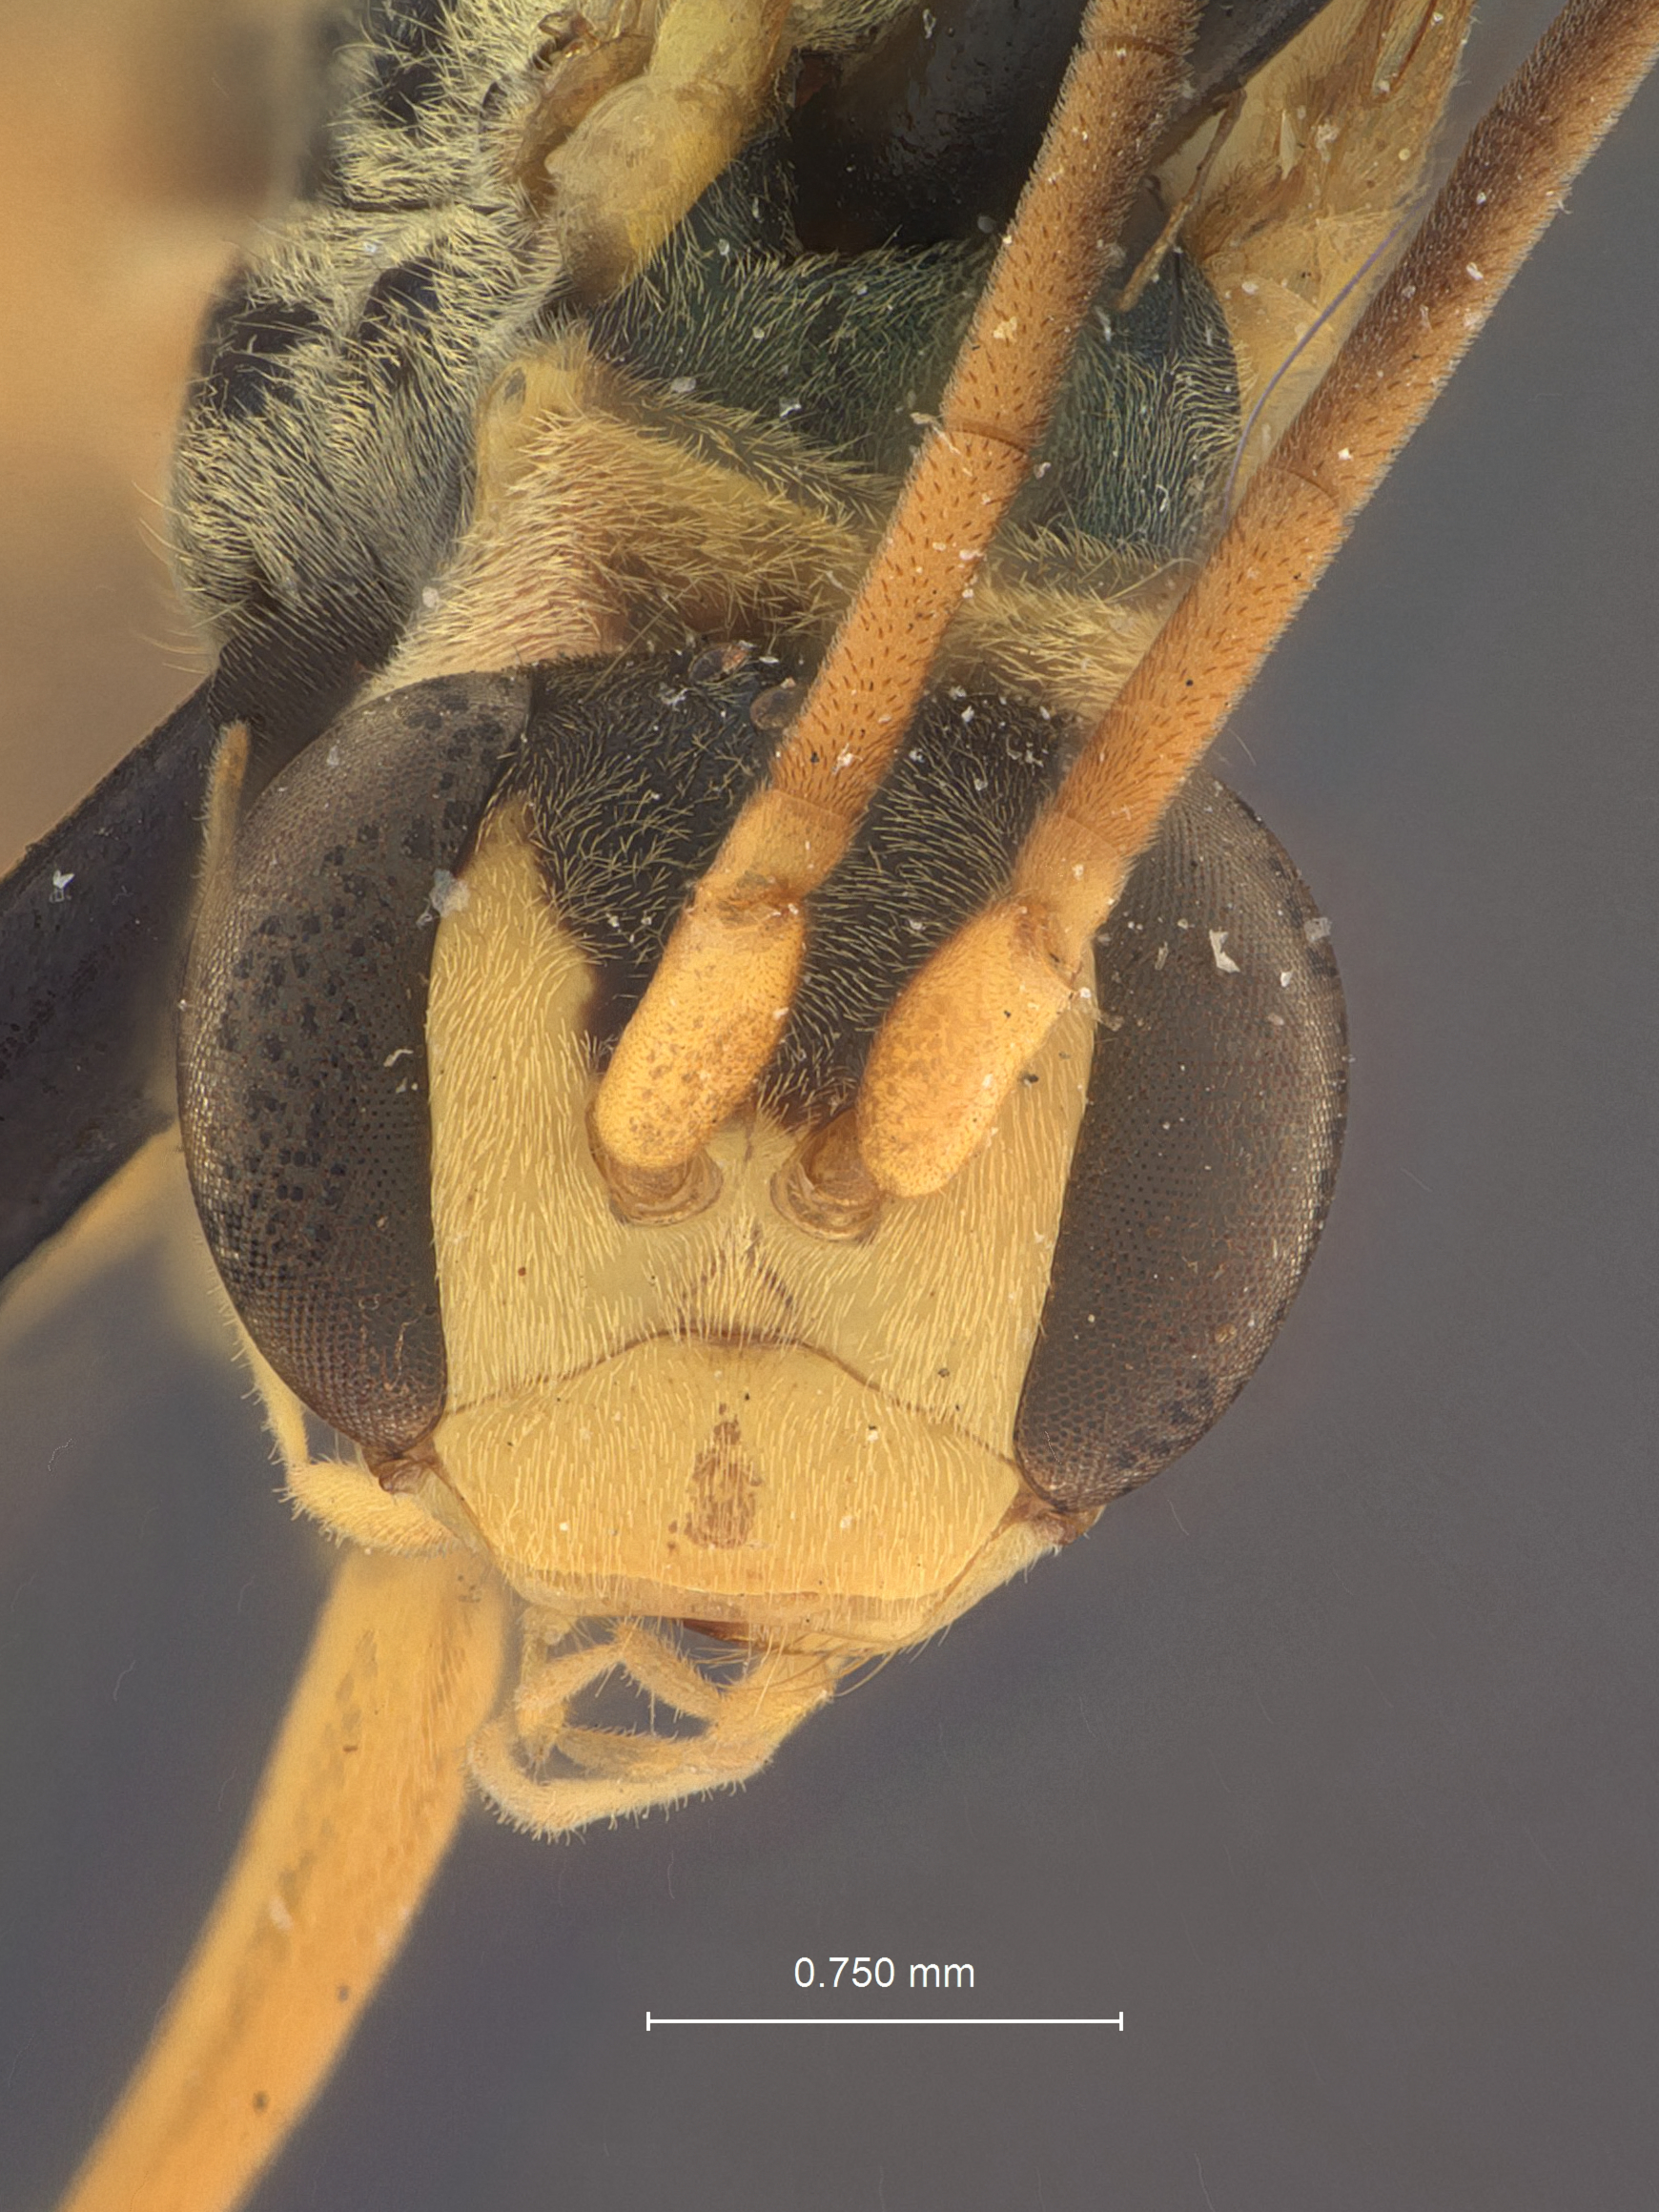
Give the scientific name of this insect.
Auplopus albifrons
